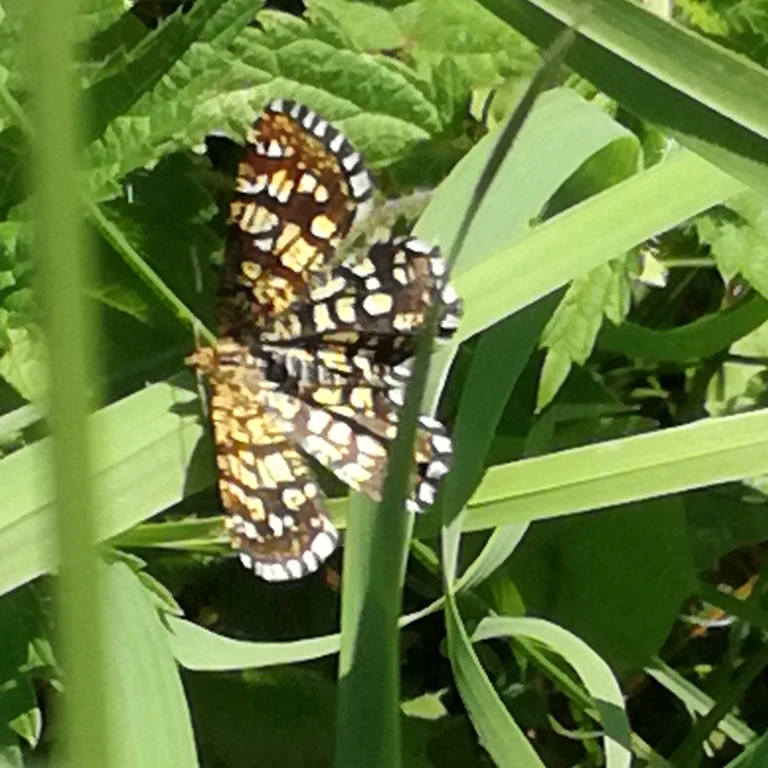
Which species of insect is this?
Chiasmia clathrata
